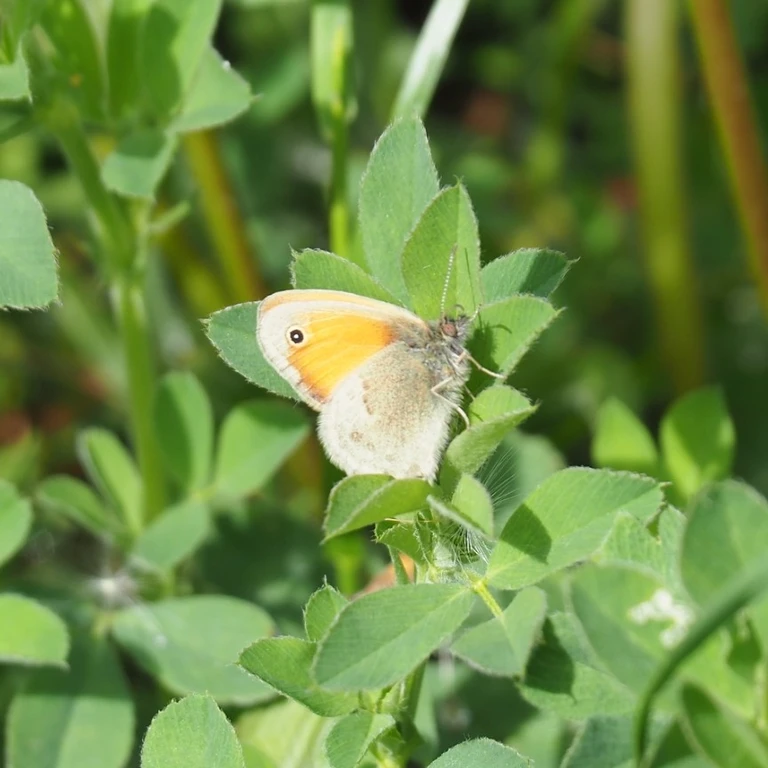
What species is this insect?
Coenonympha pamphilus
